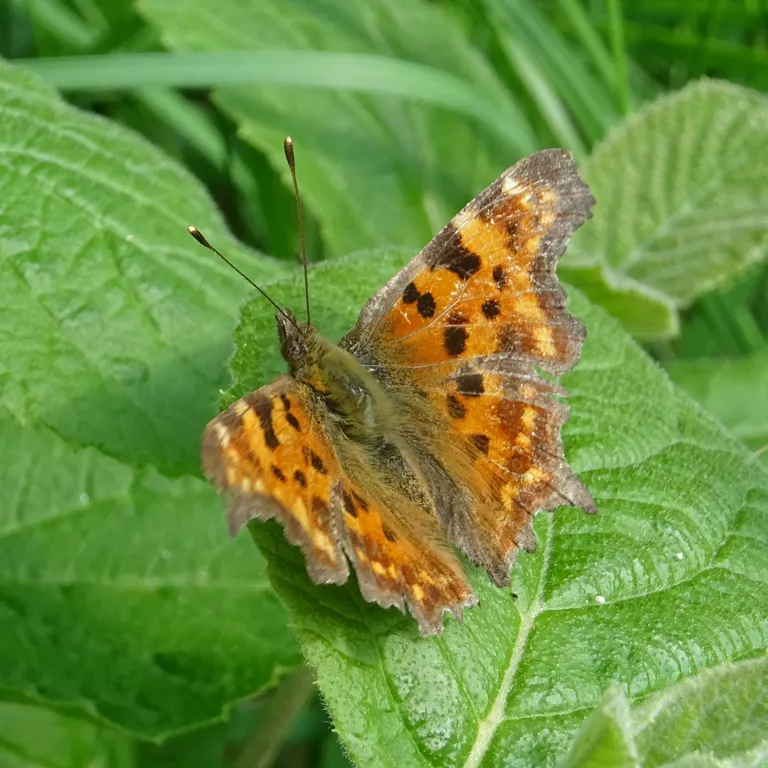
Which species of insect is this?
Polygonia c-album
